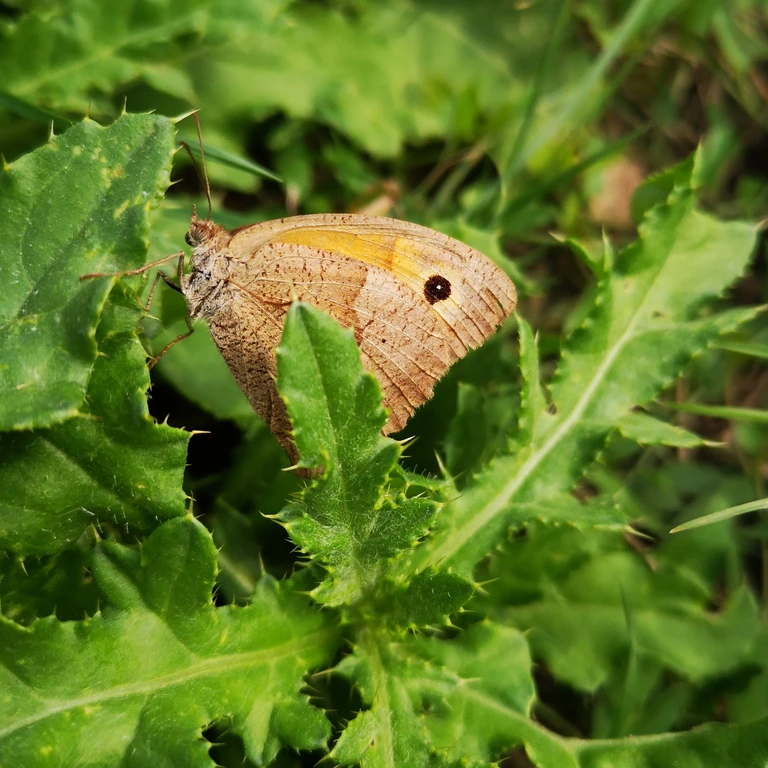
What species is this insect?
Maniola jurtina
